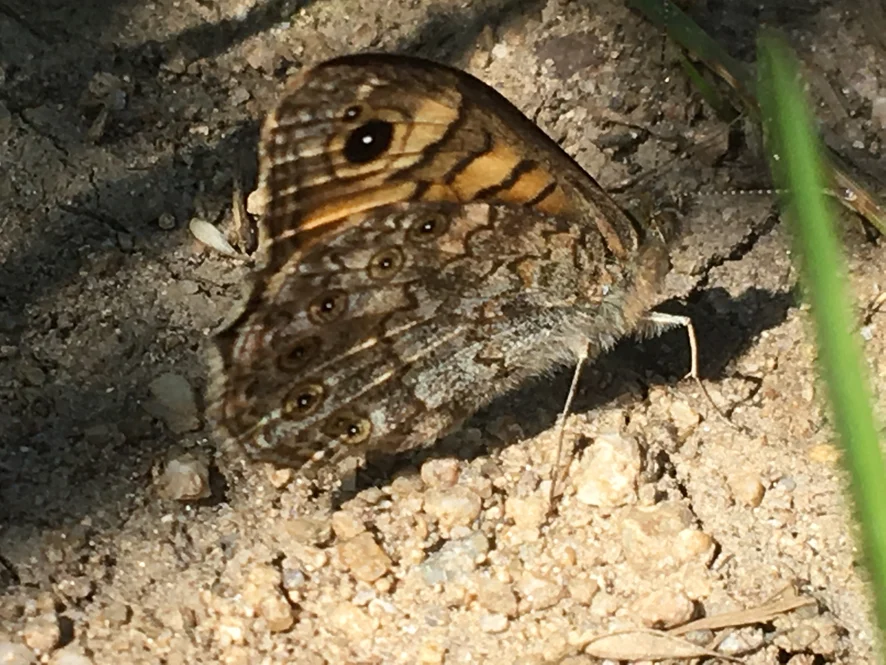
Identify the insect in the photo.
Lasiommata megera (also Pararge megera)
